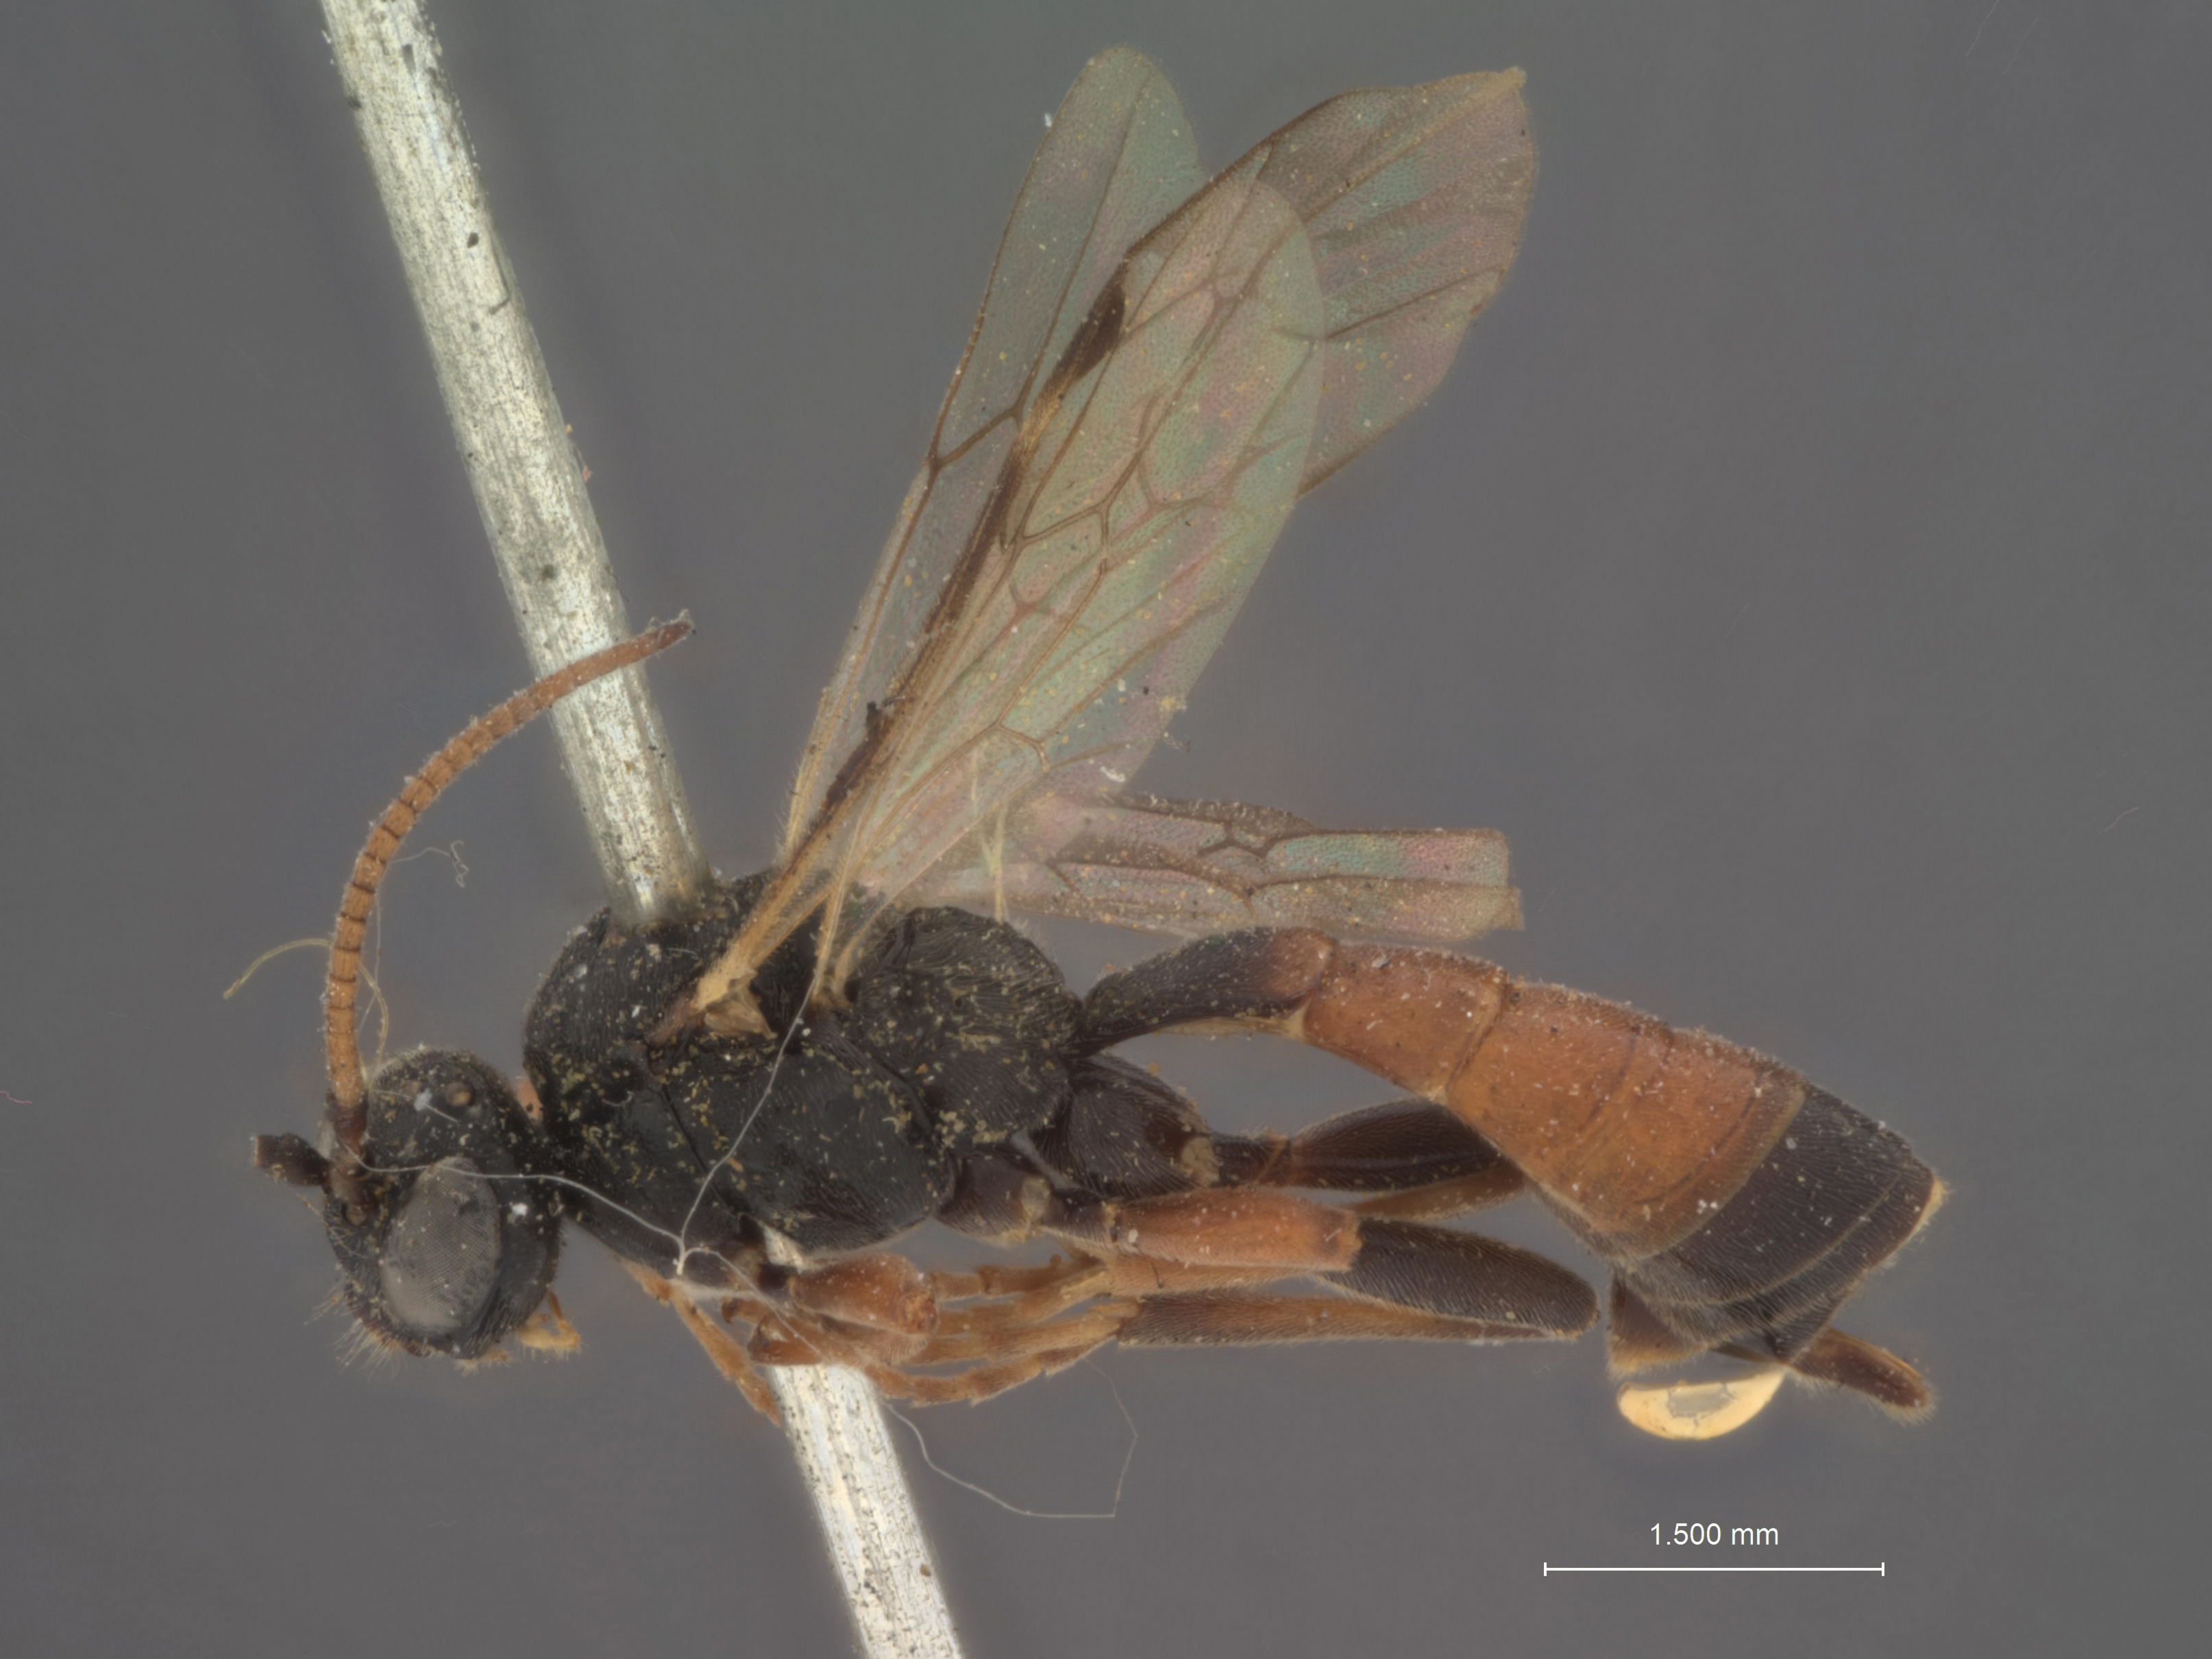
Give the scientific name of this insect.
Tryphon alaskensis
